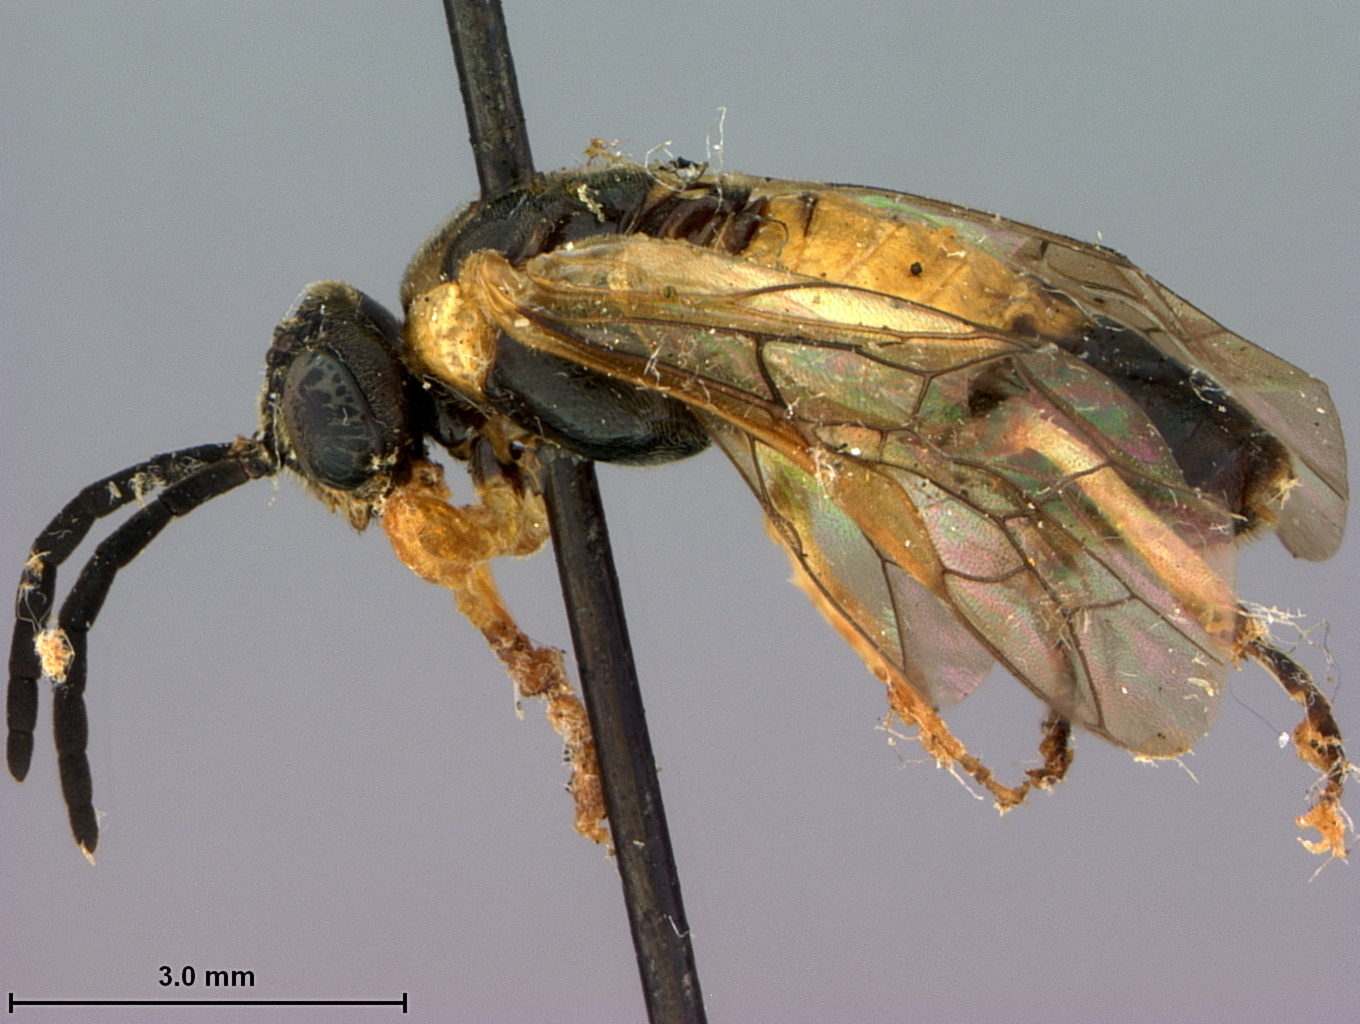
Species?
Craterocercus floridanus
